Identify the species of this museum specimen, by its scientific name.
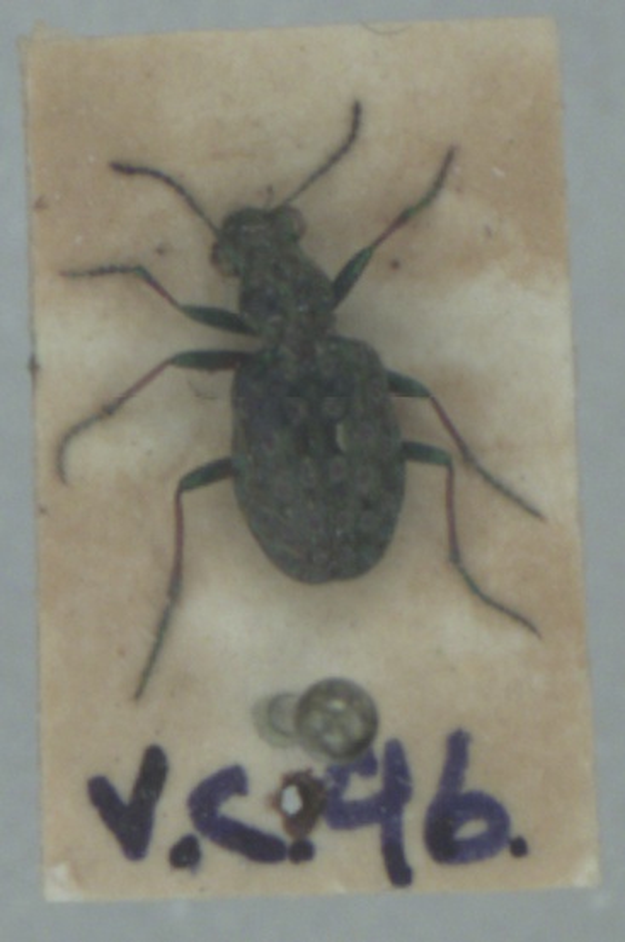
Elaphrus riparius
